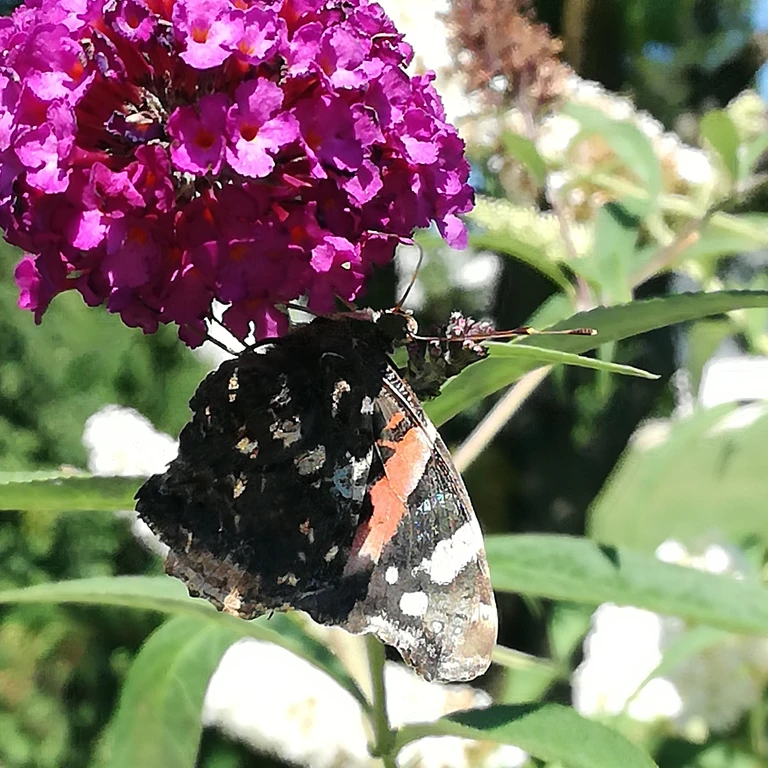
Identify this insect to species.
Vanessa atalanta
